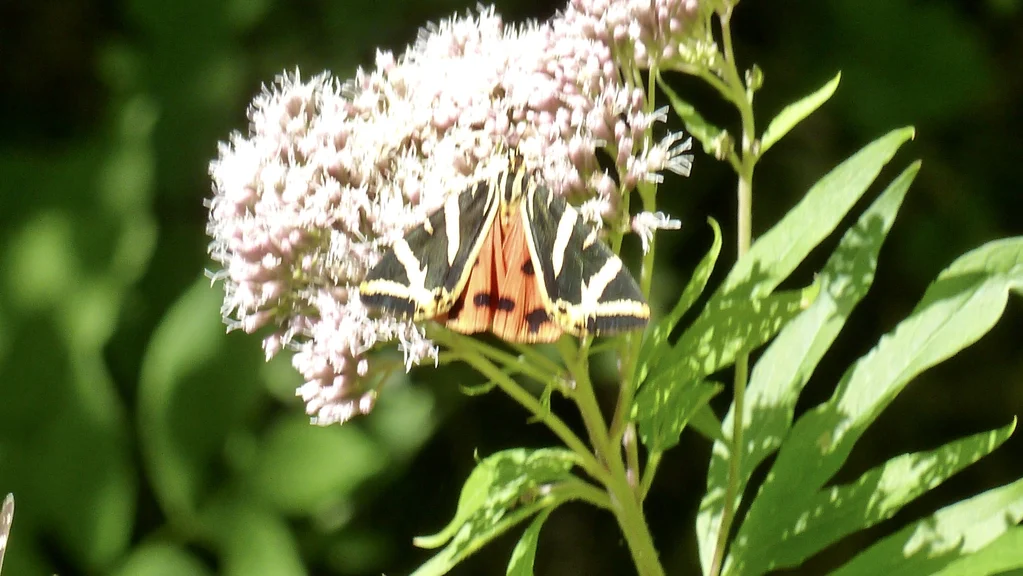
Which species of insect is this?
Euplagia quadripunctaria
